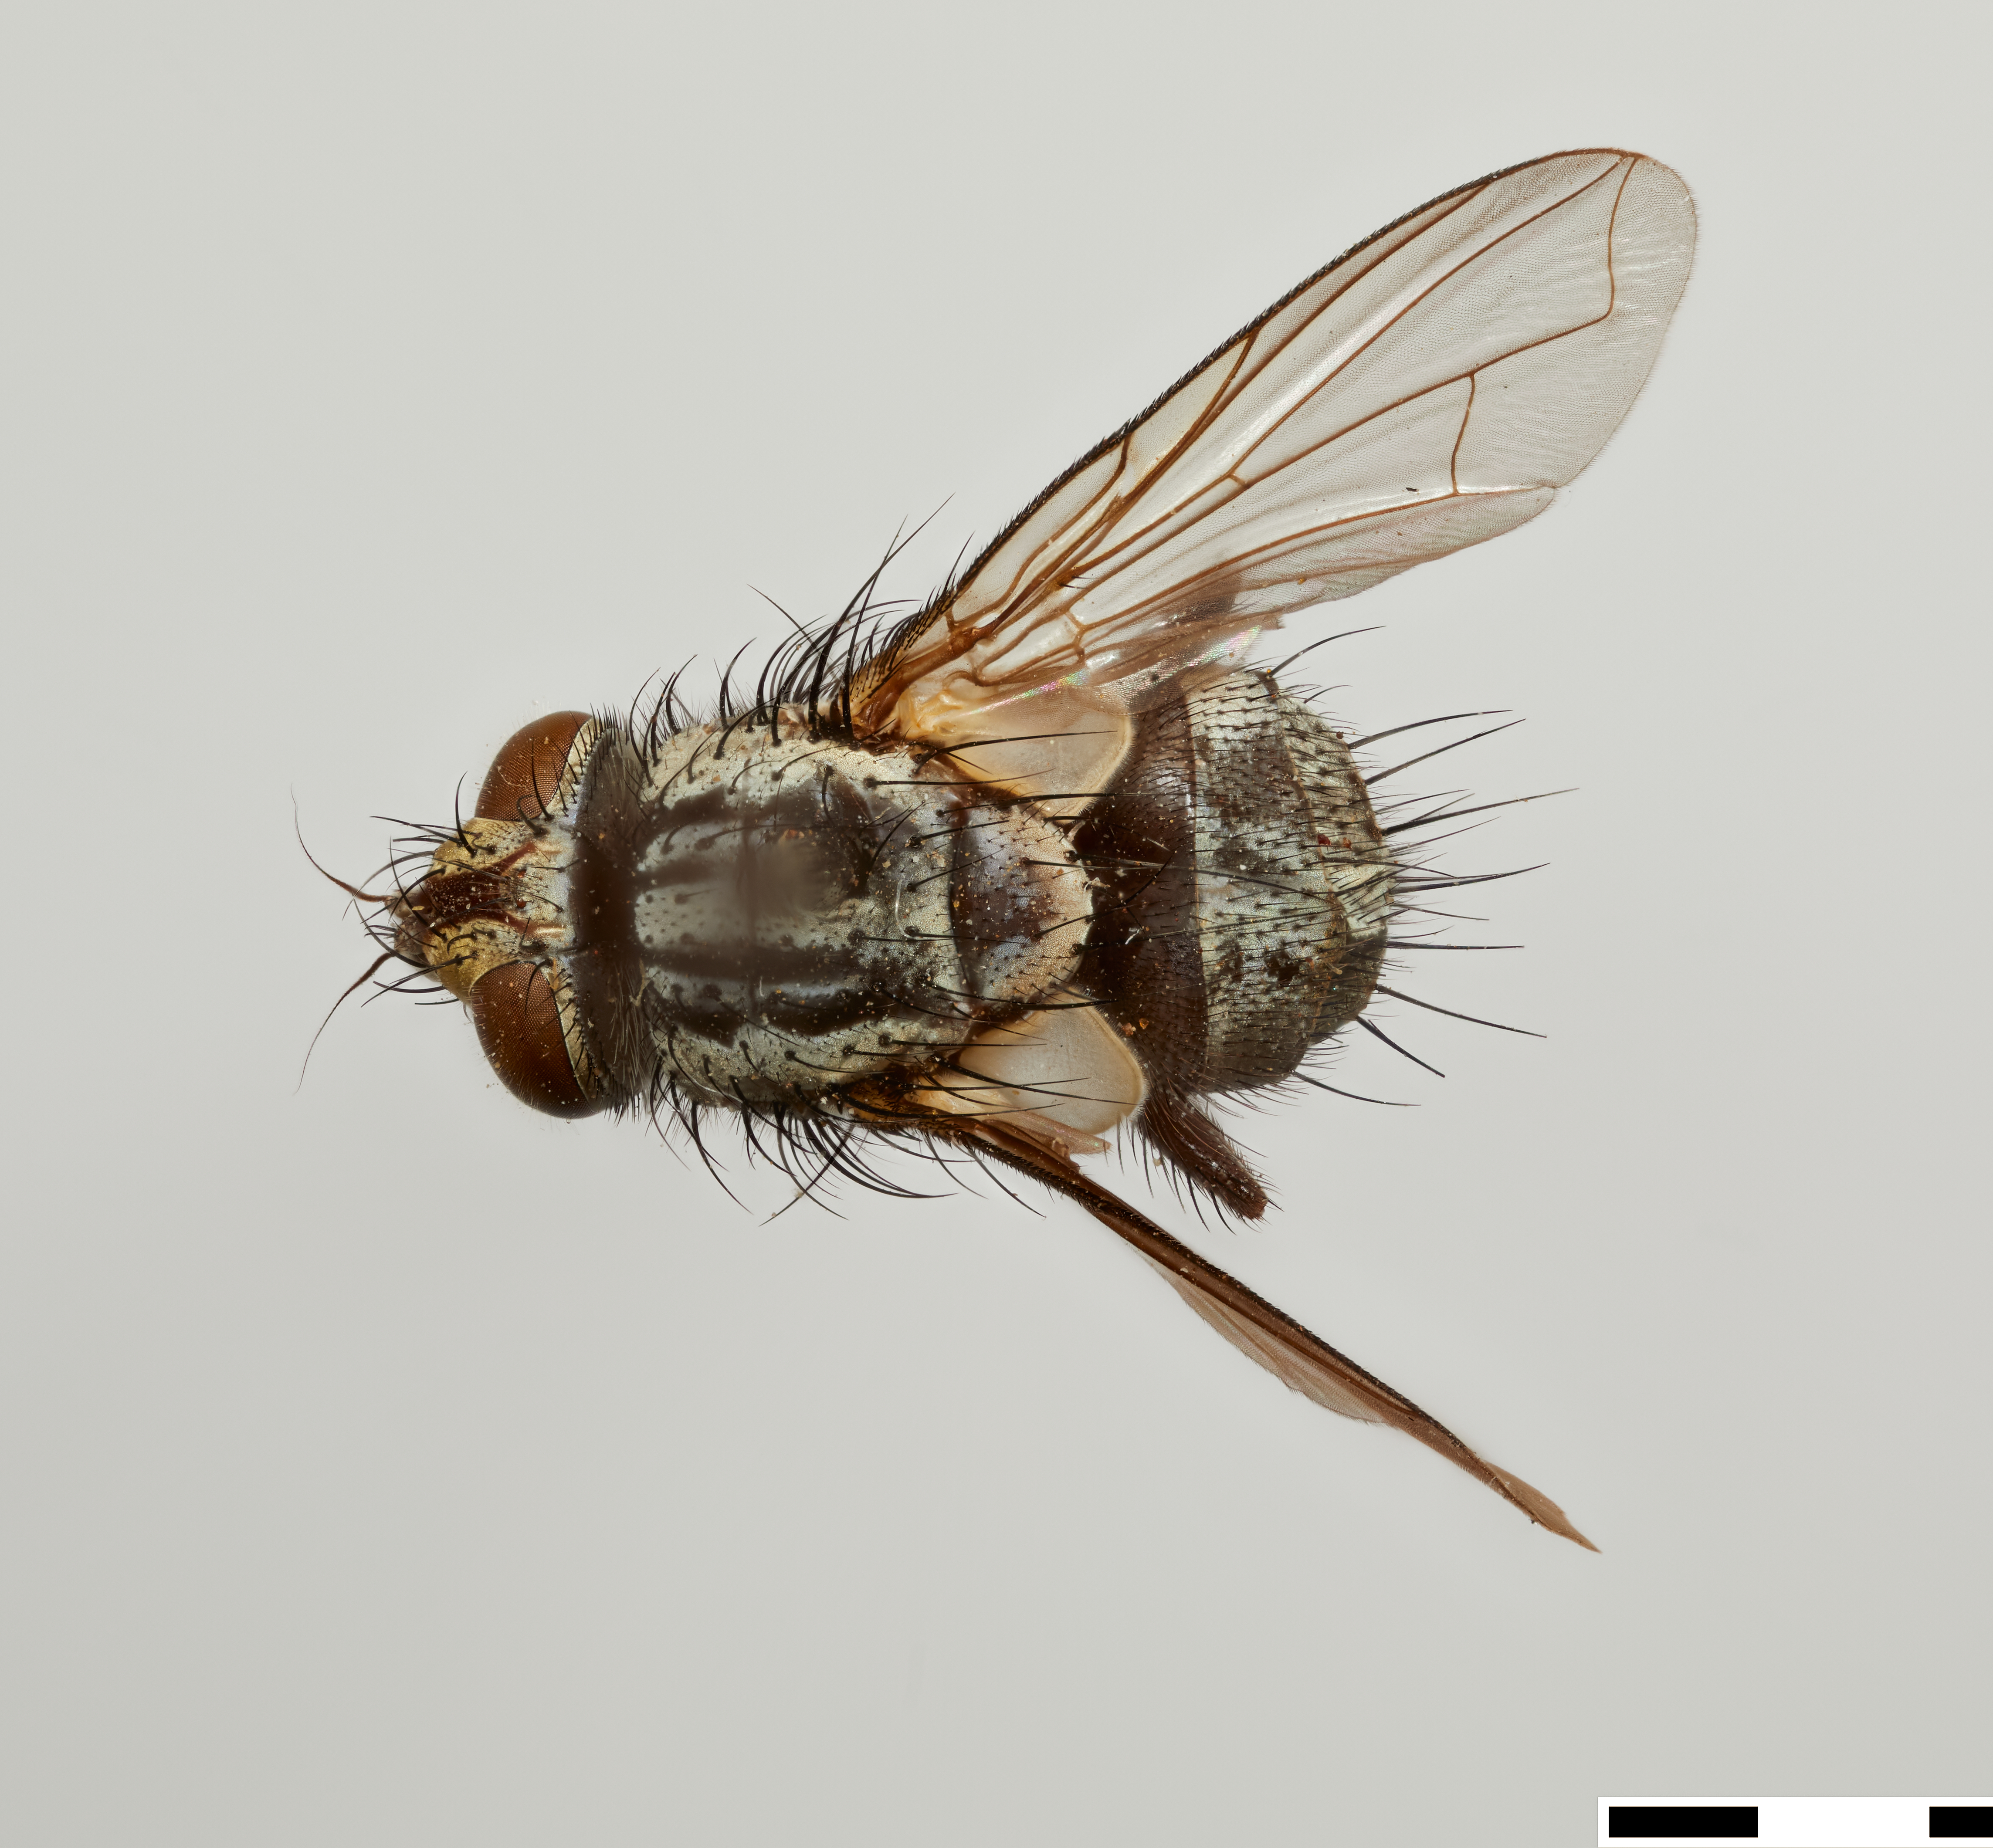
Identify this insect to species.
Verrugophryno exoristoides
